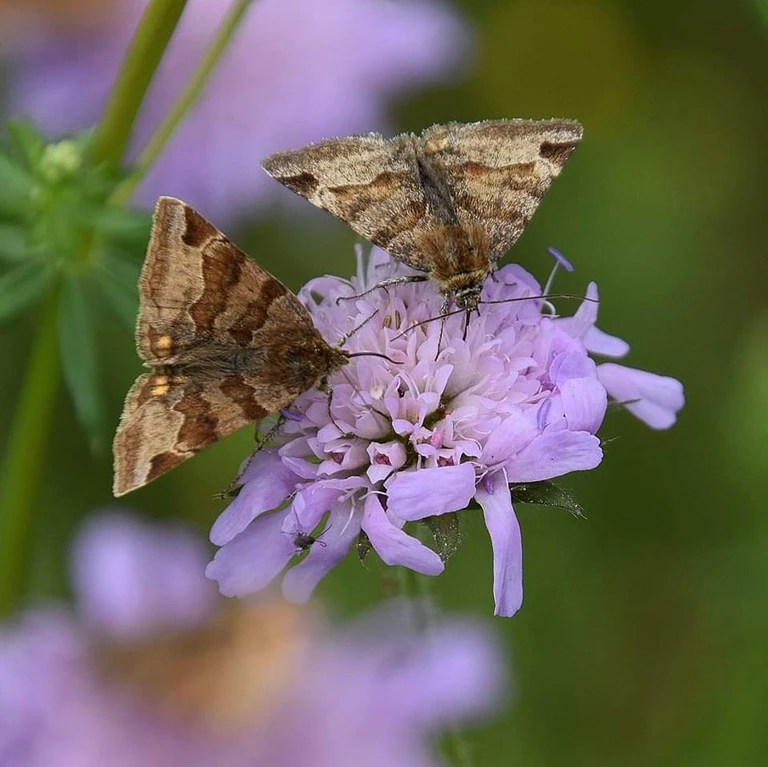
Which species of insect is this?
Euclidia glyphica
